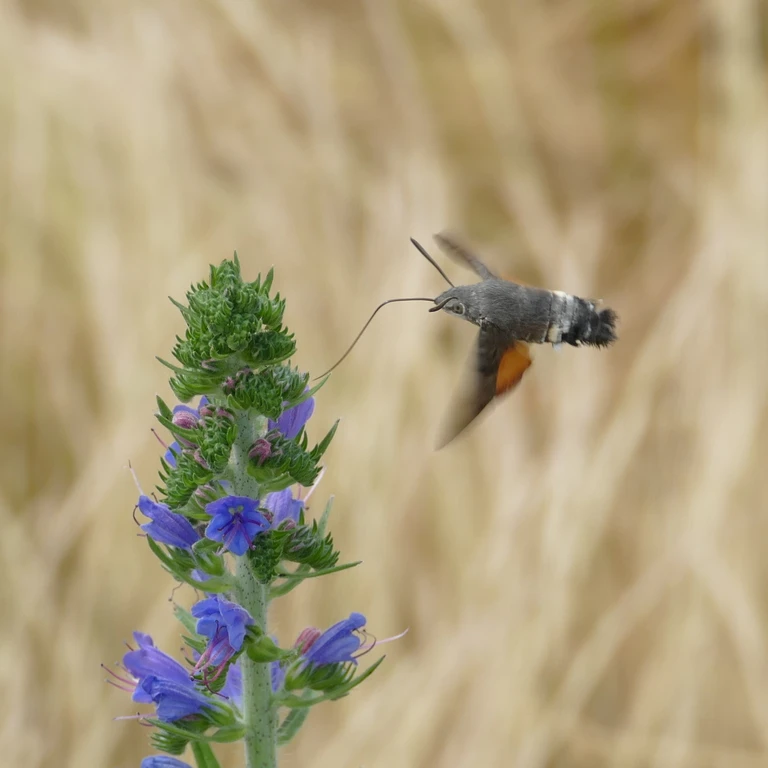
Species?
Macroglossum stellatarum
